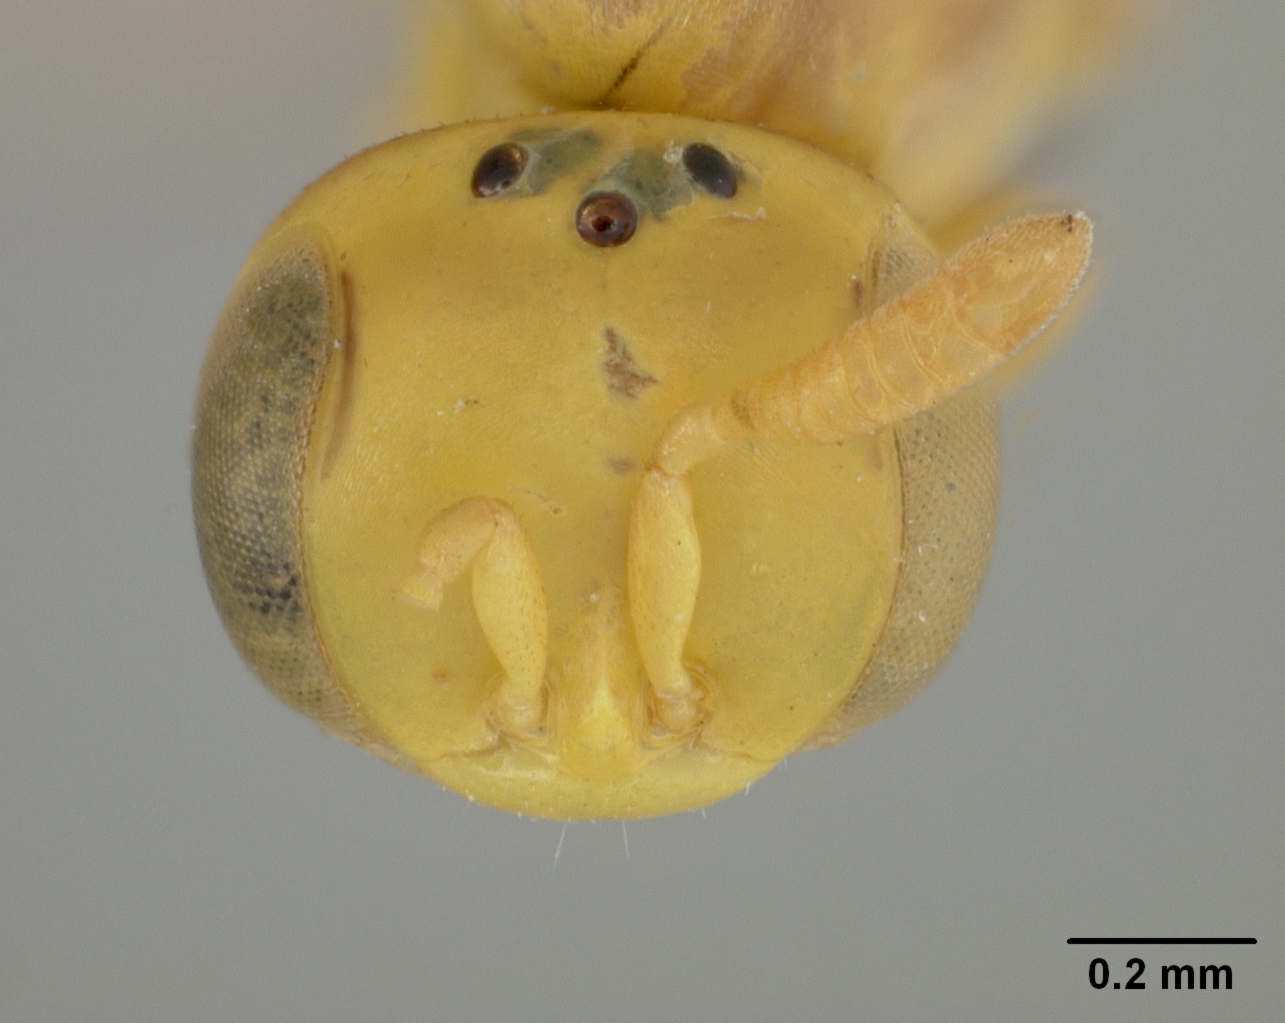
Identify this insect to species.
Brachyhesma cooki
